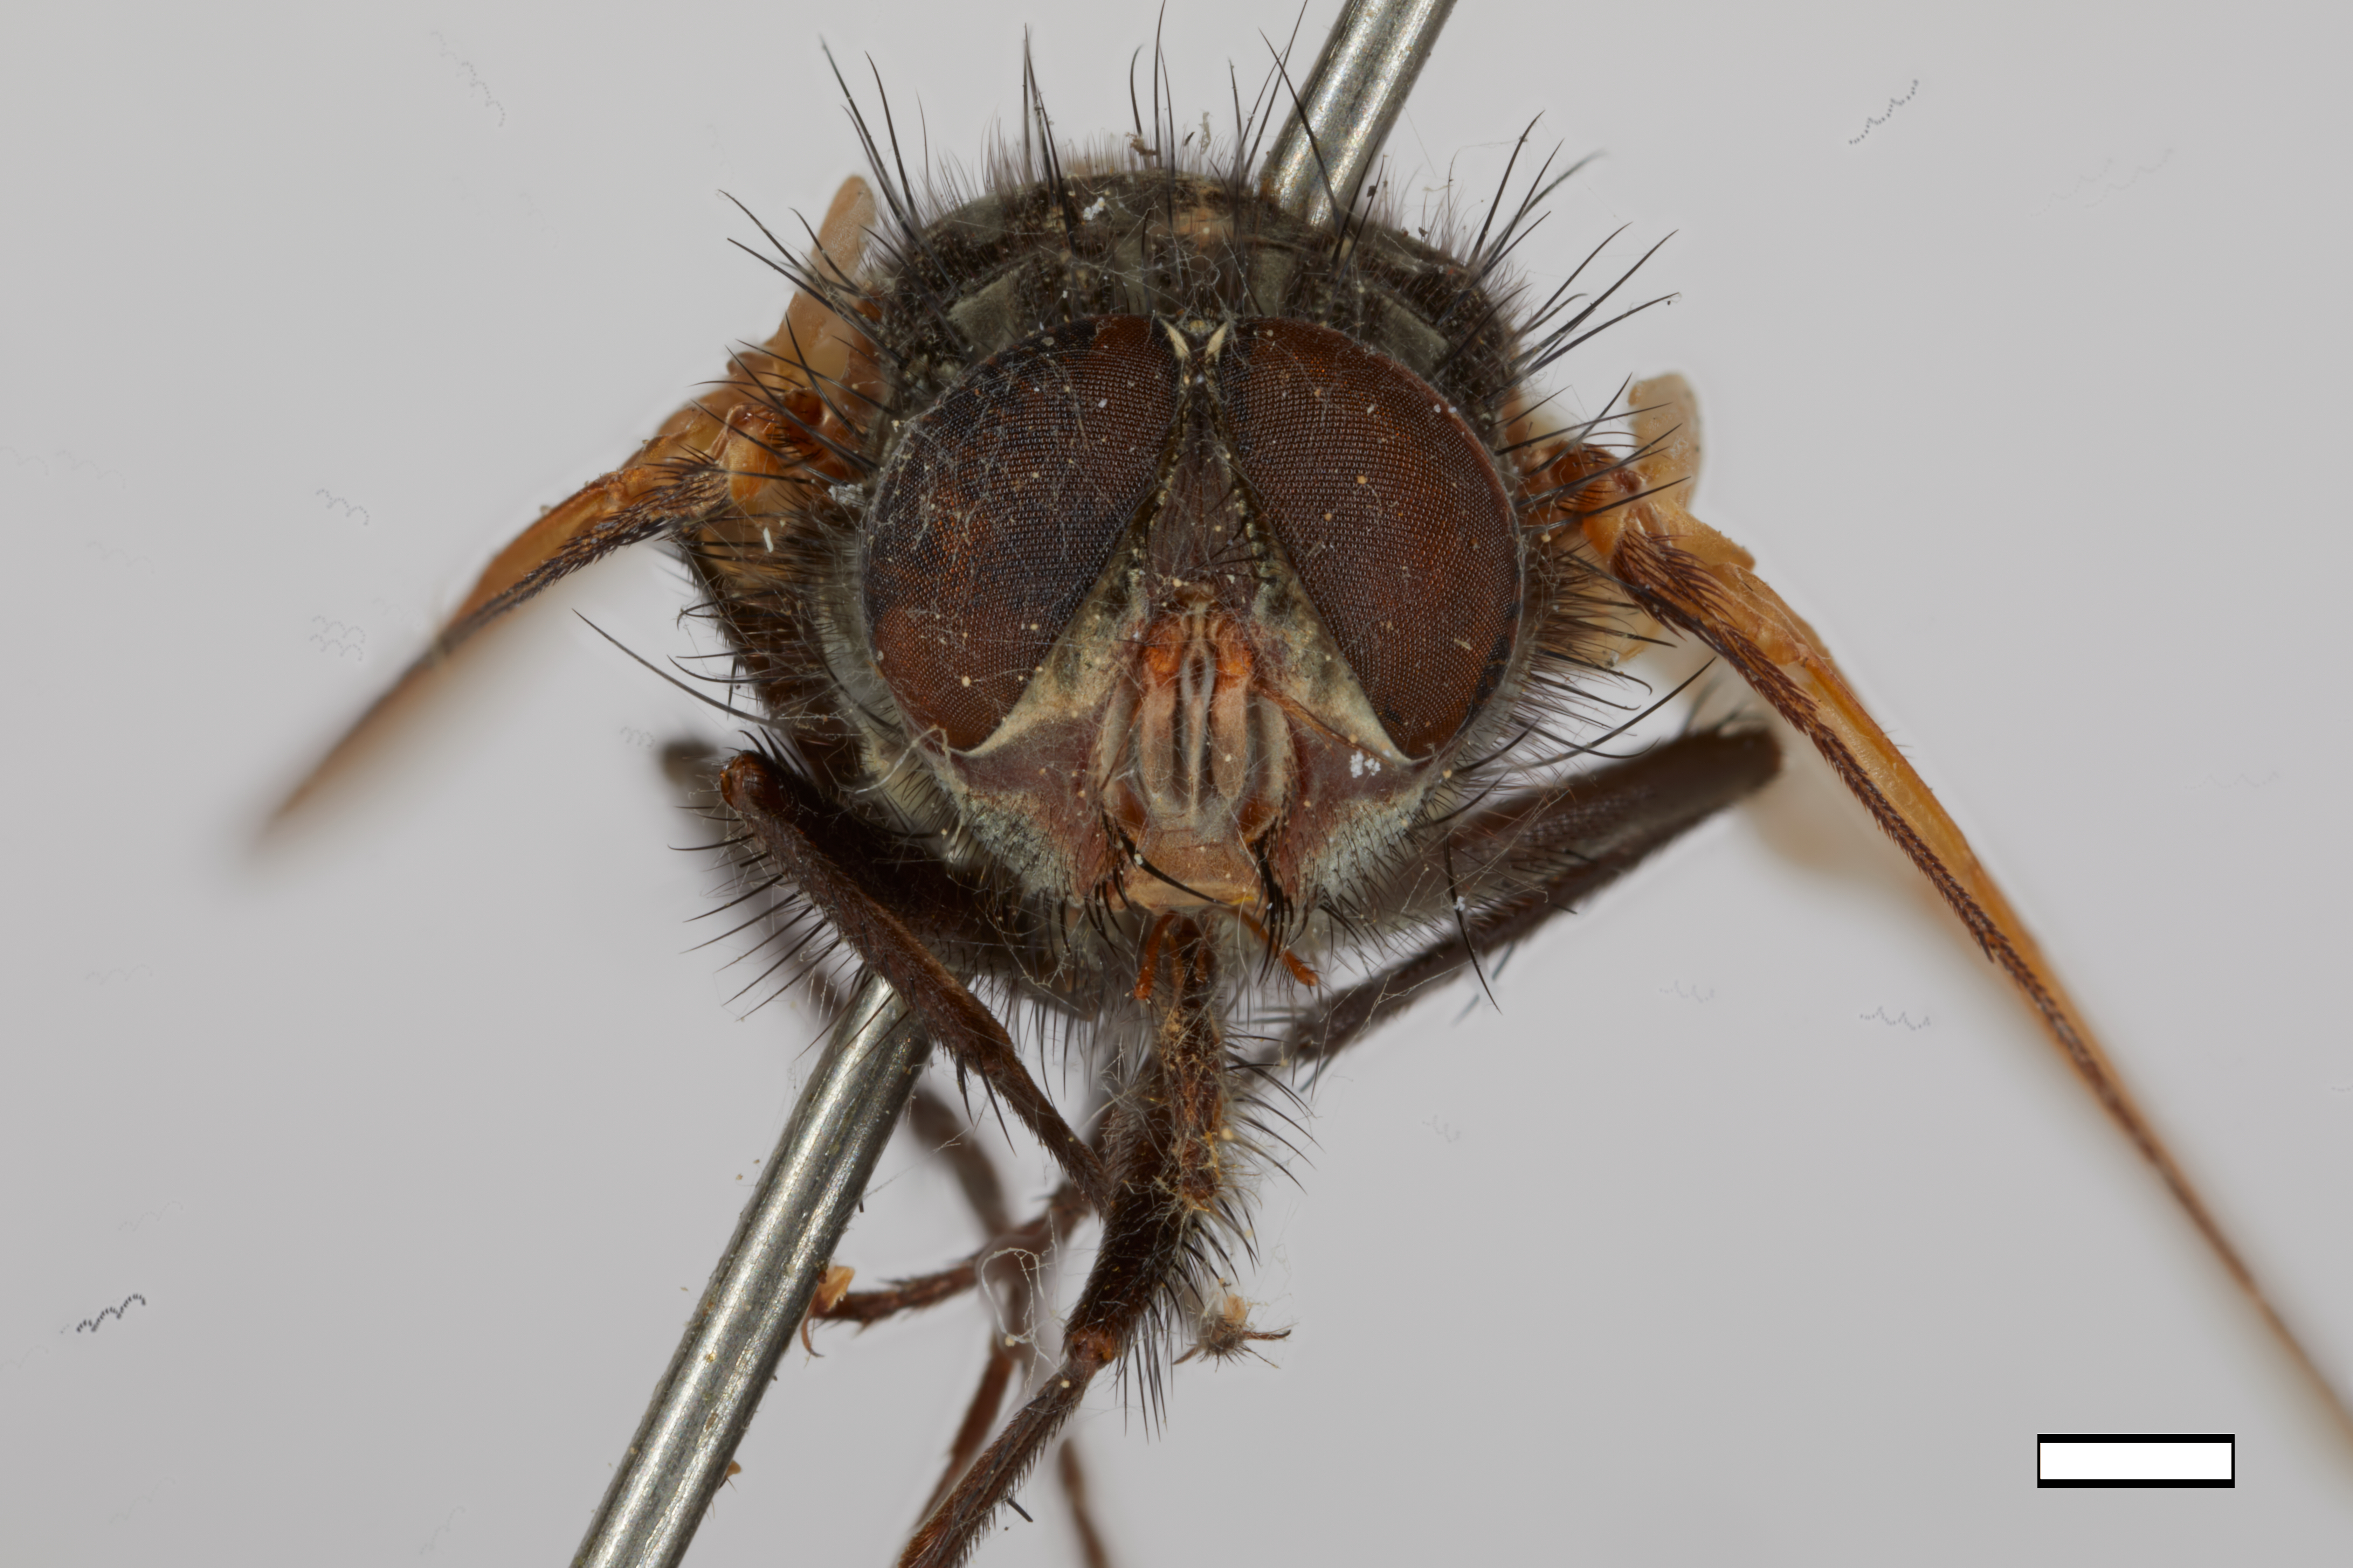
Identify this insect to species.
Pollenia carinata
